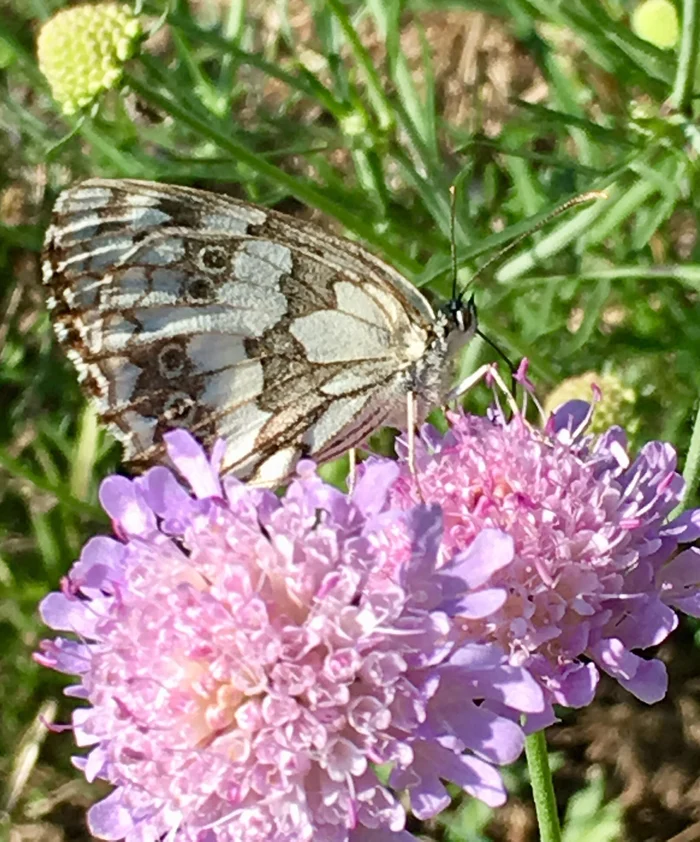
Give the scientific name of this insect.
Melanargia galathea
